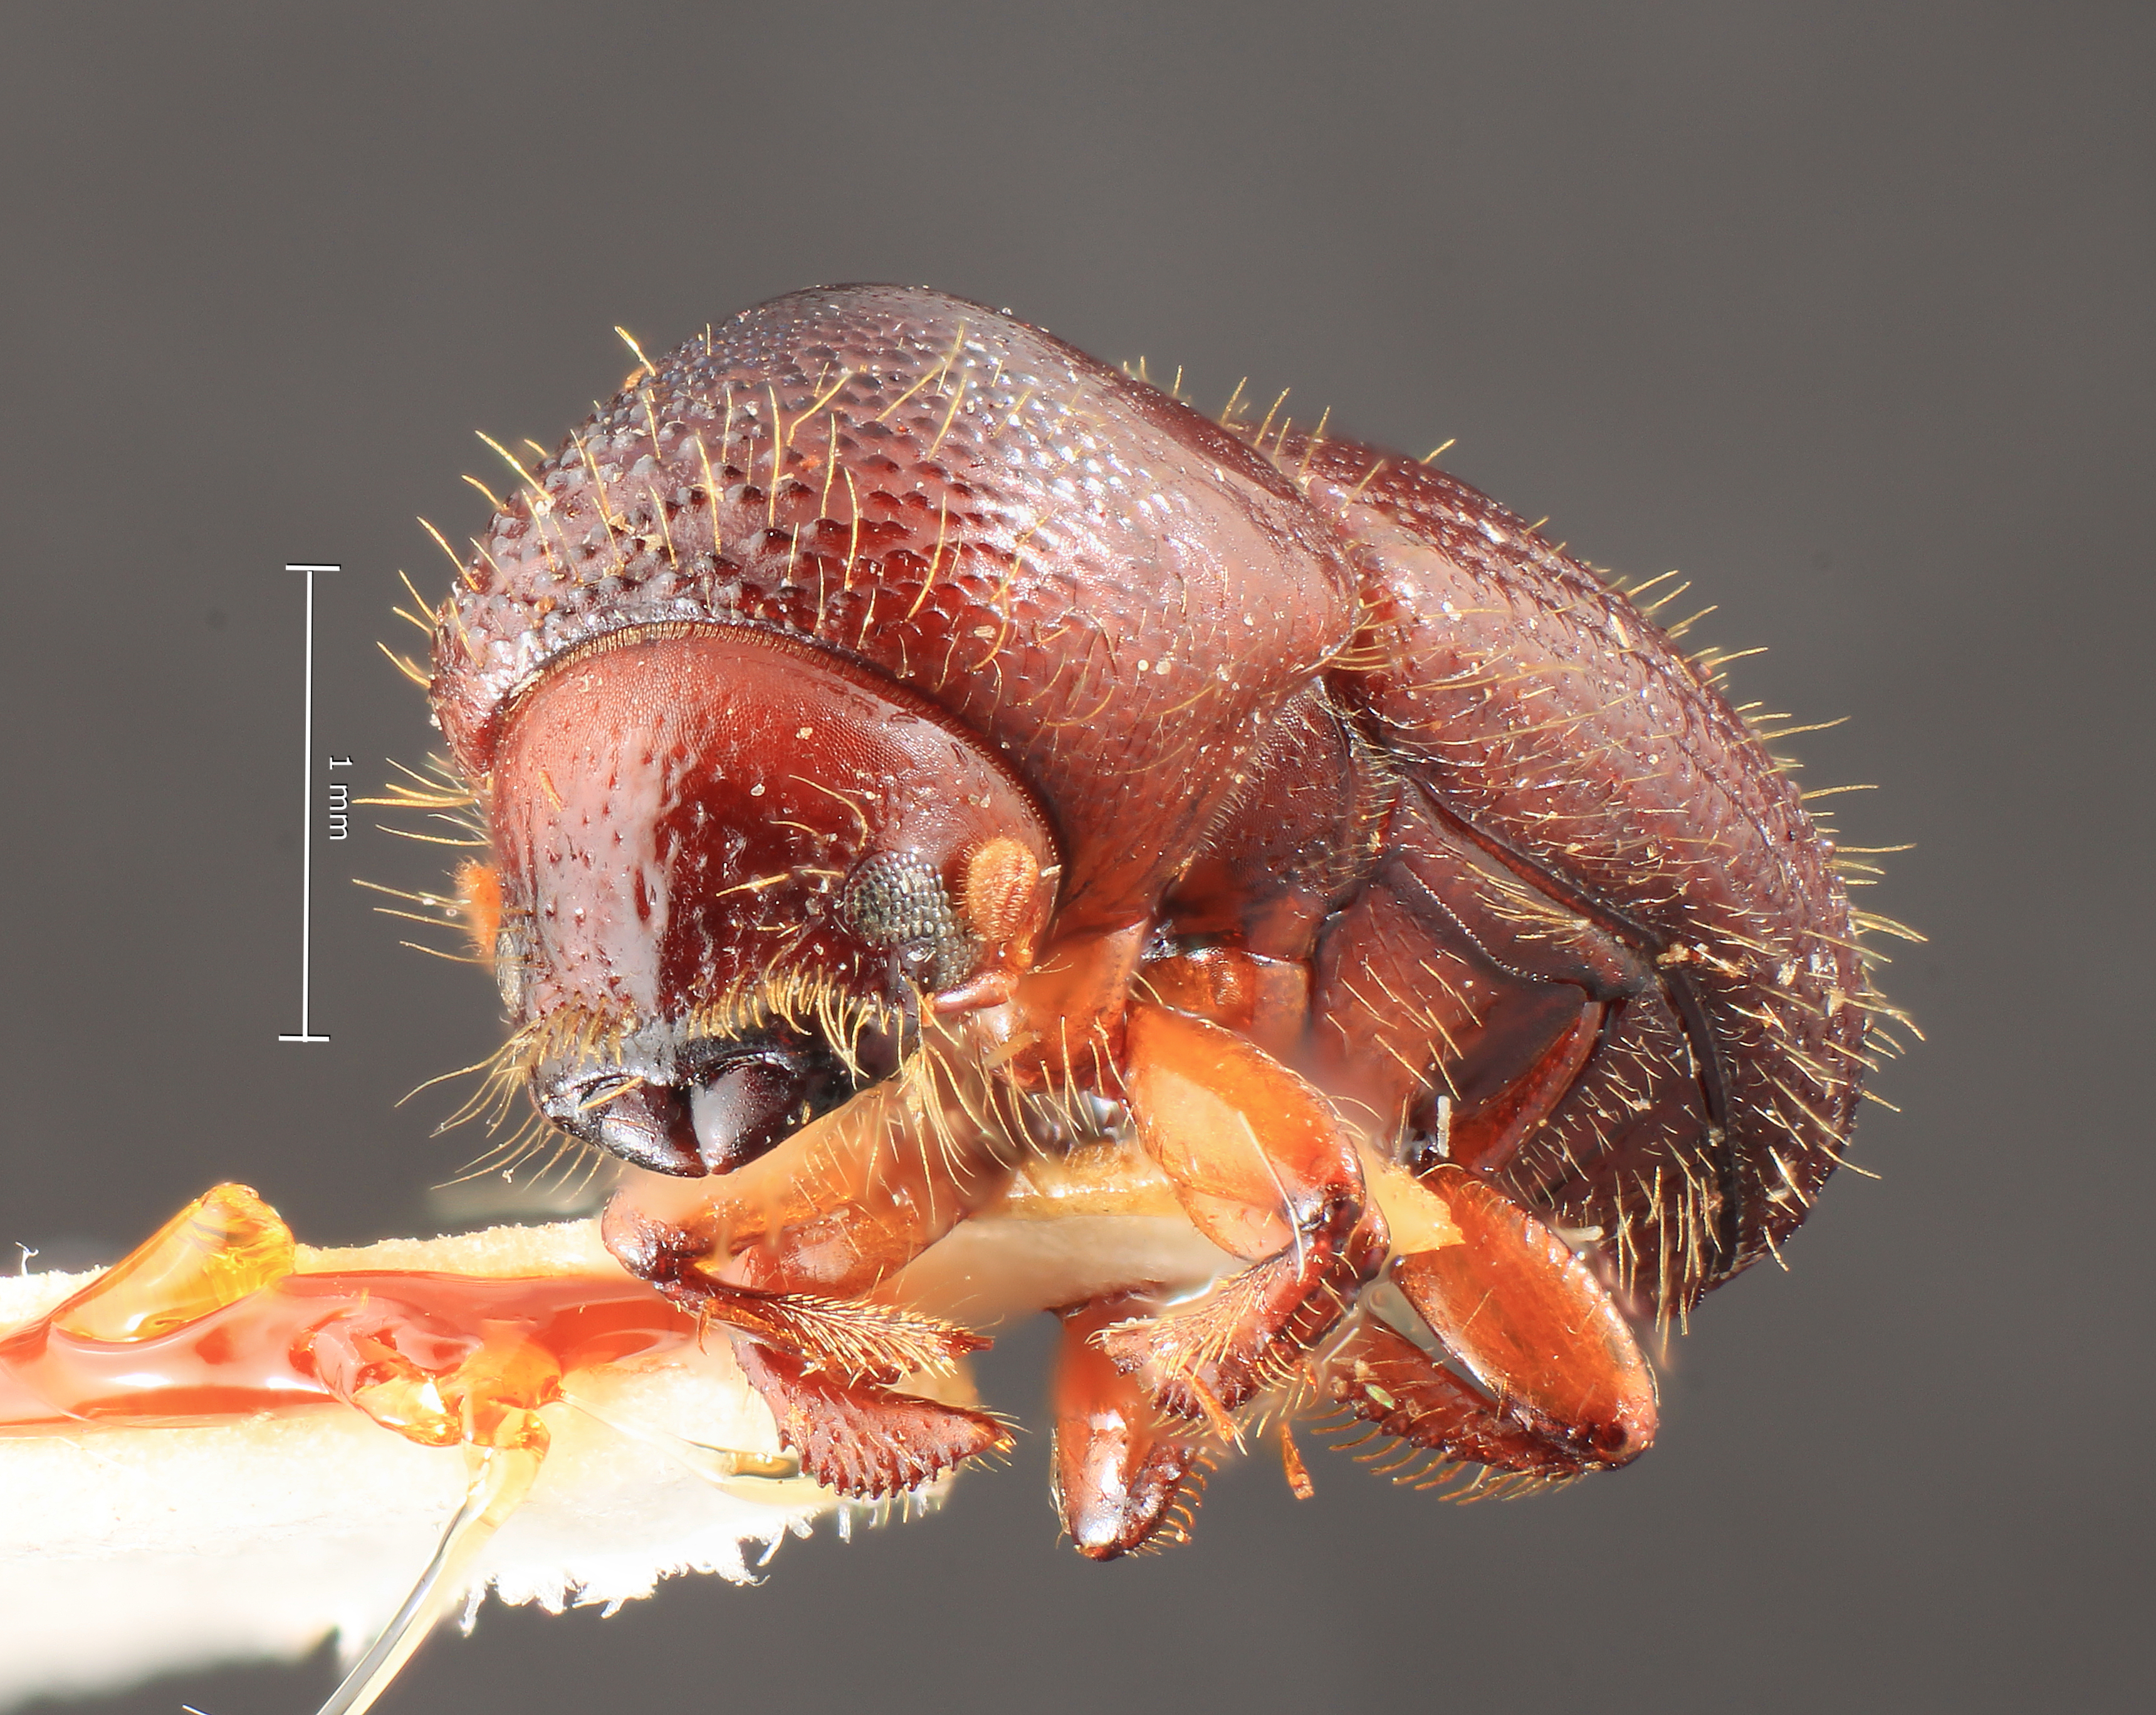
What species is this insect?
Xyleborus quadriaticollis
